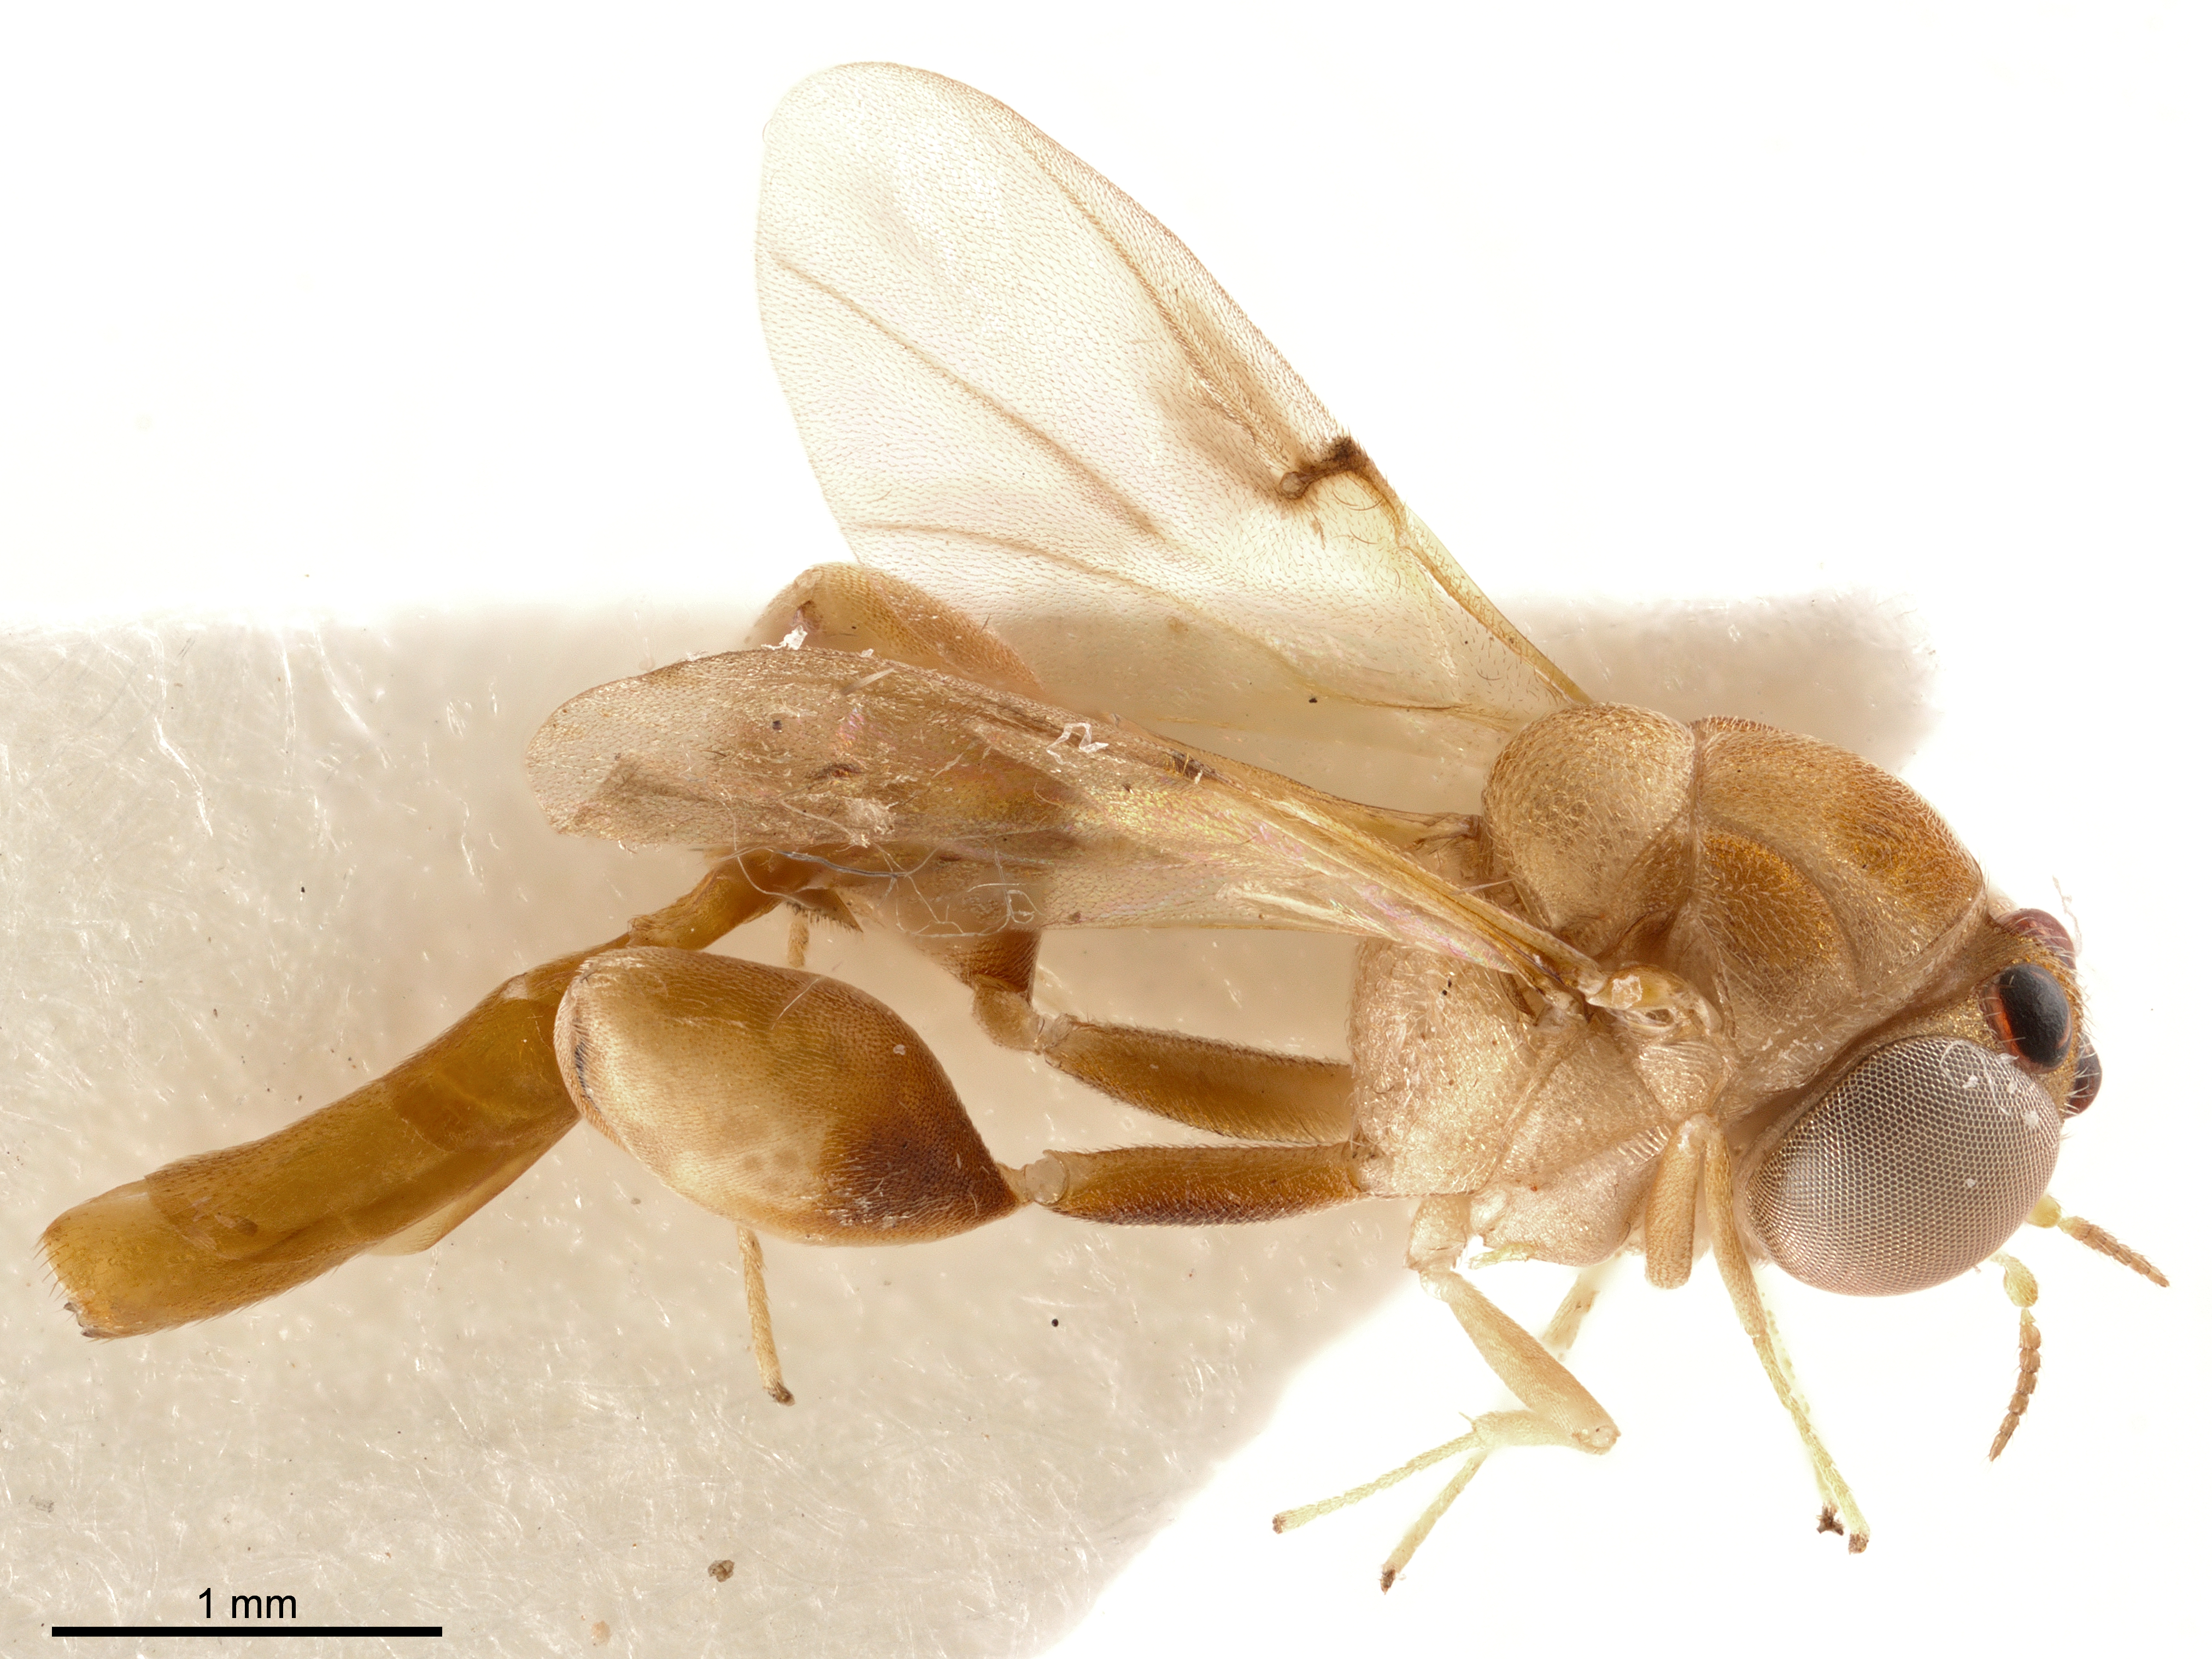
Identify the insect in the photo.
Smicromorpha doddi
